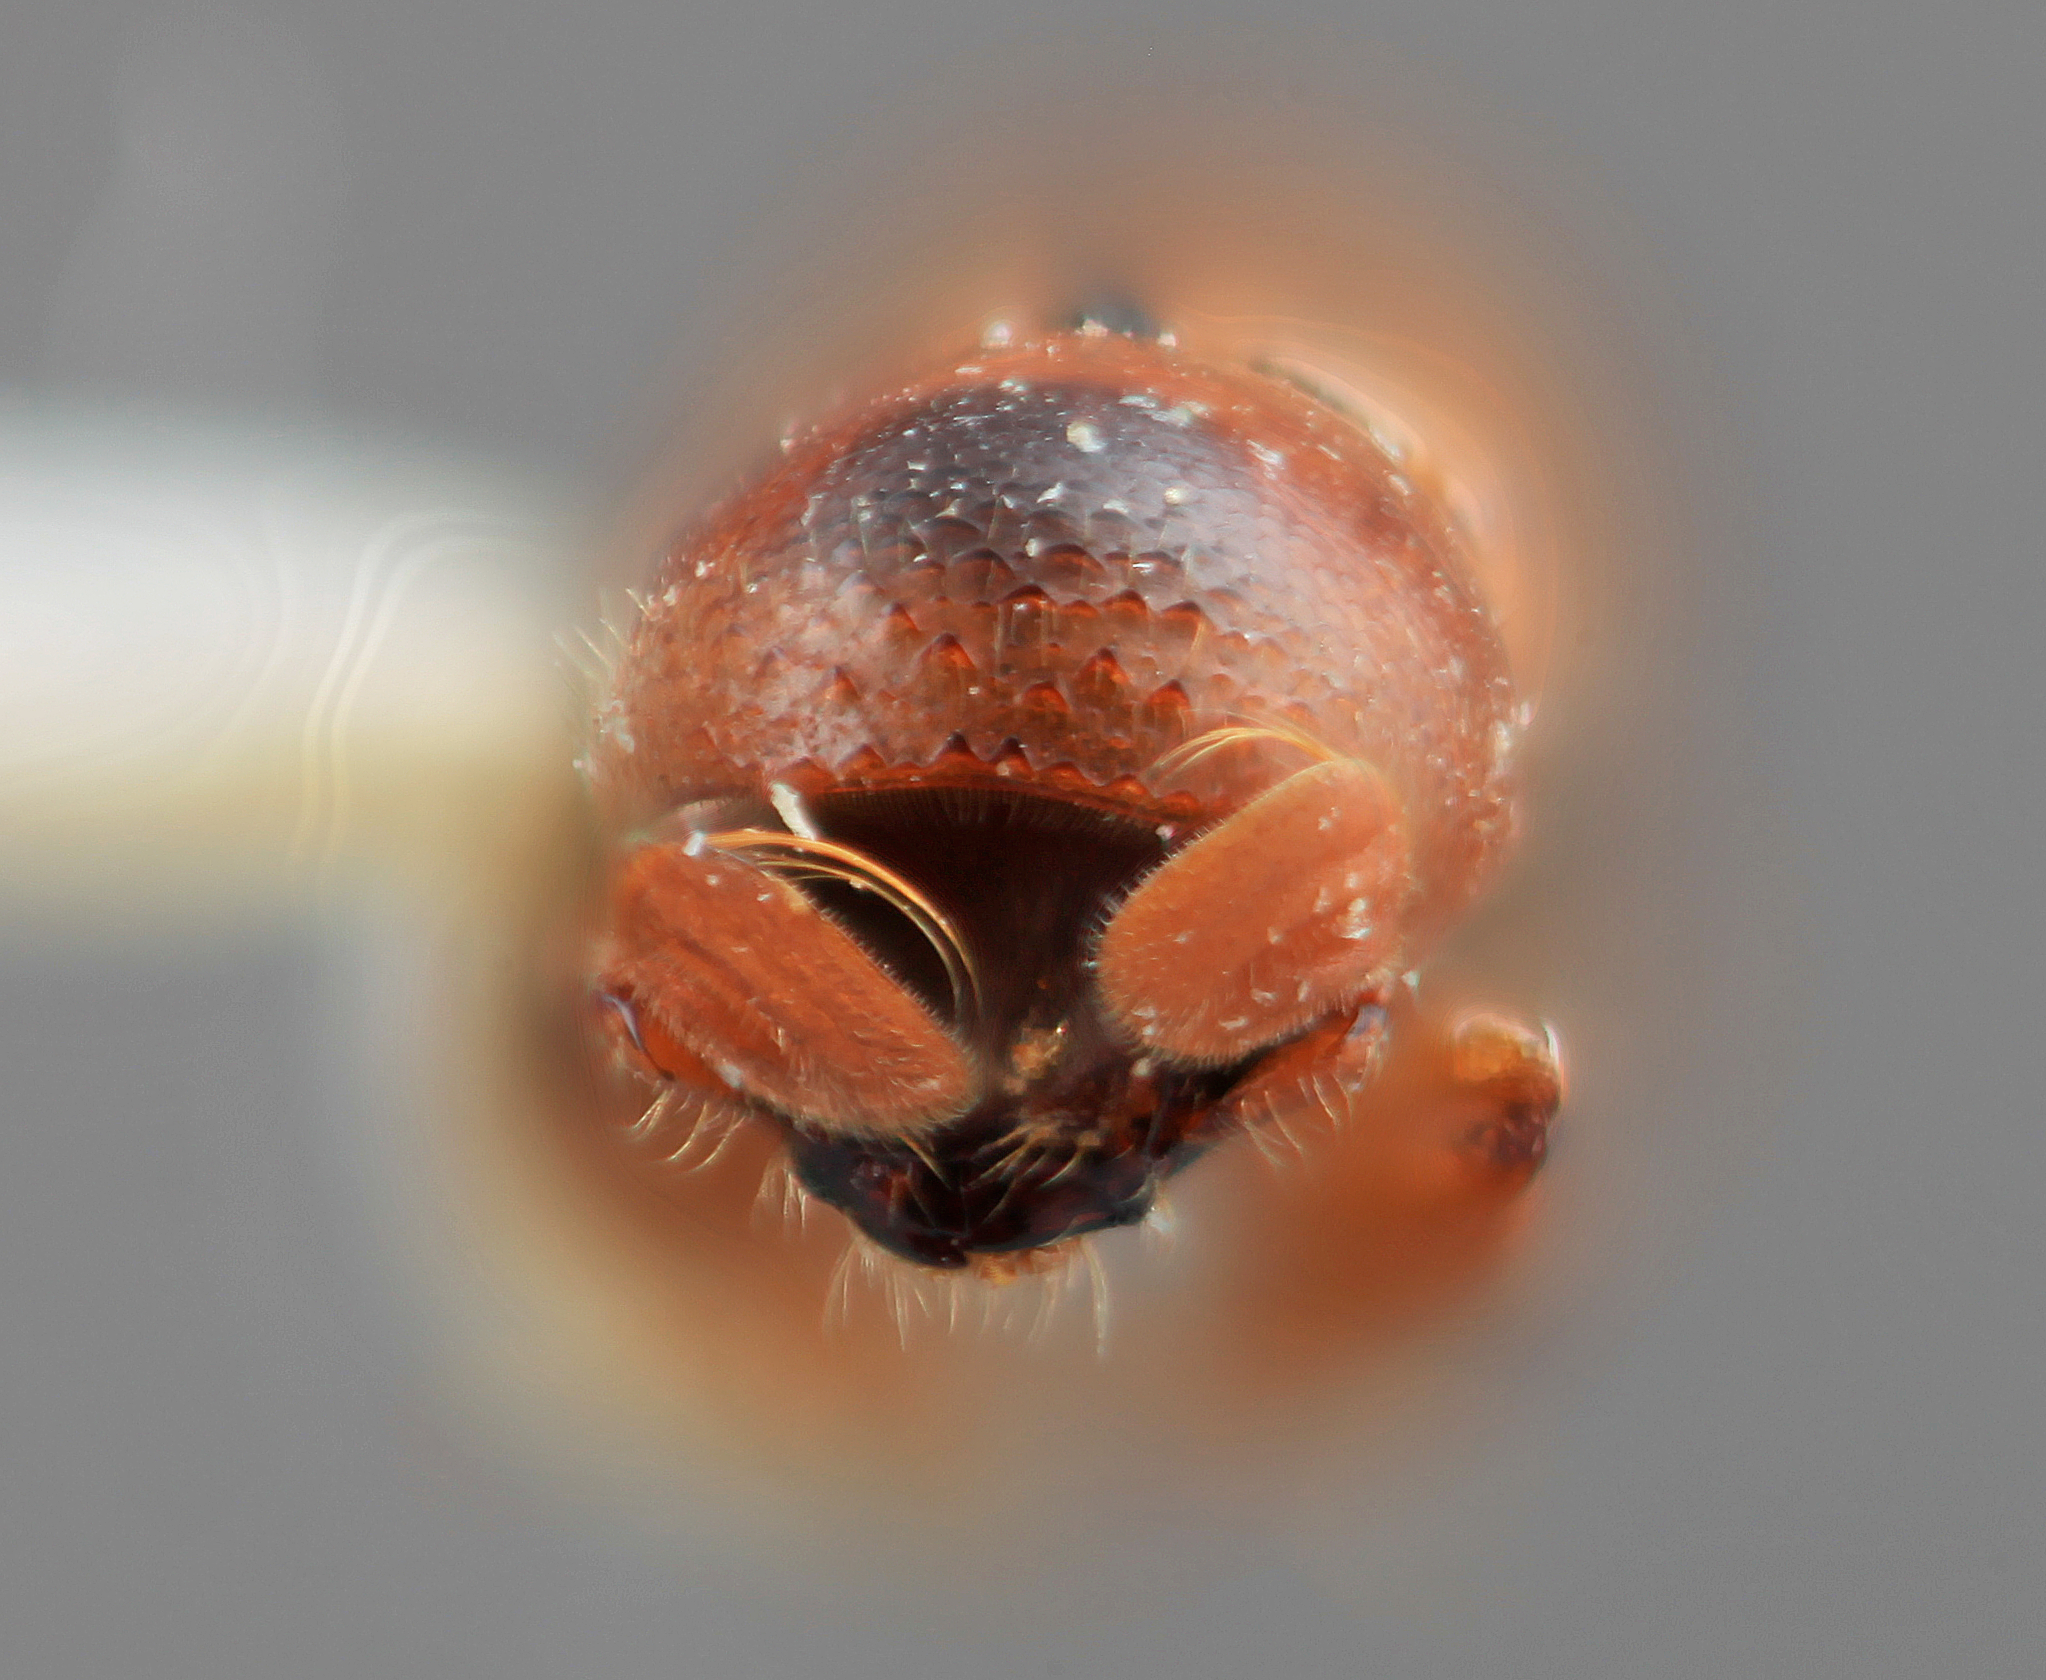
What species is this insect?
Corthylus calamarius
